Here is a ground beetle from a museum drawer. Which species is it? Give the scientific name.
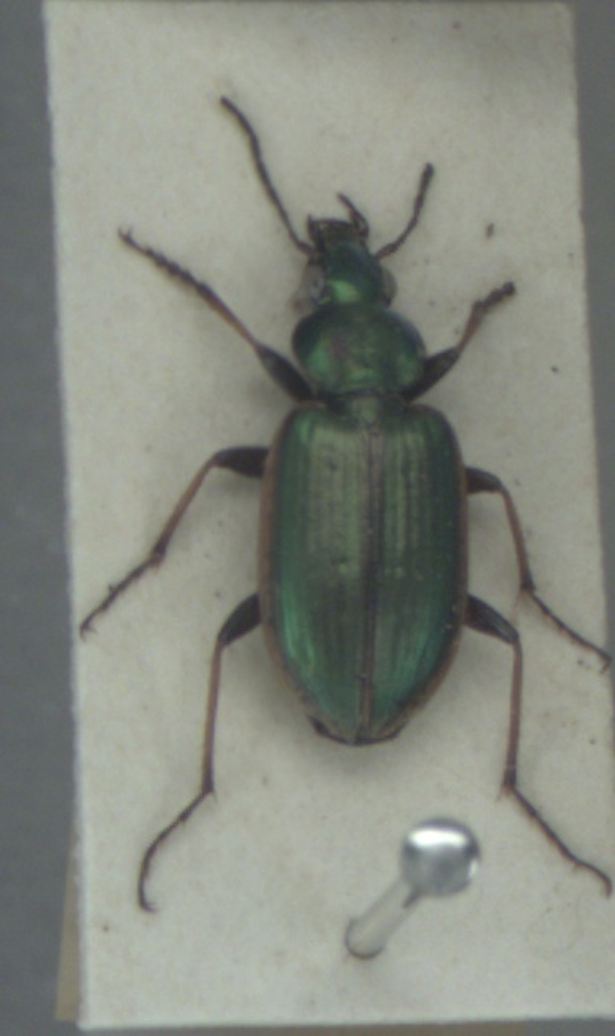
Agonum marginatum
